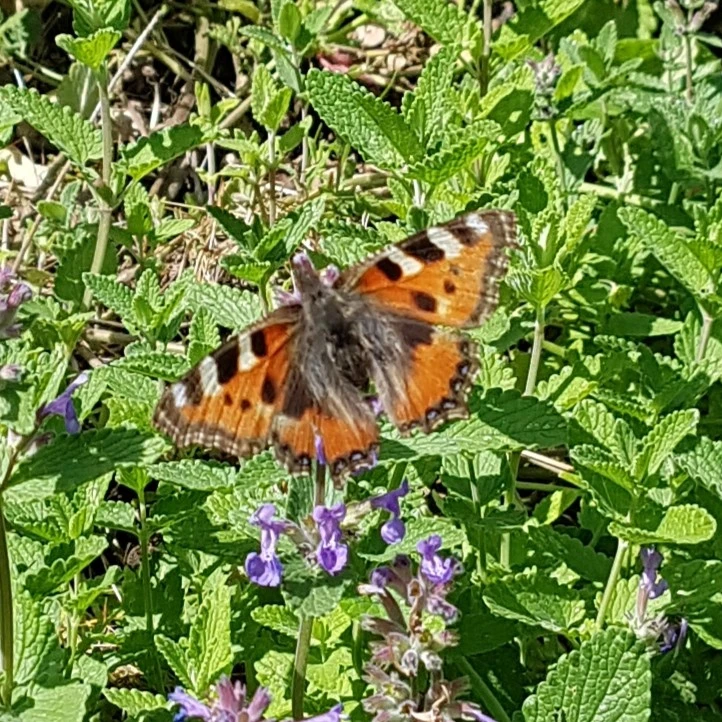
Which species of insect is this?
Aglais urticae
